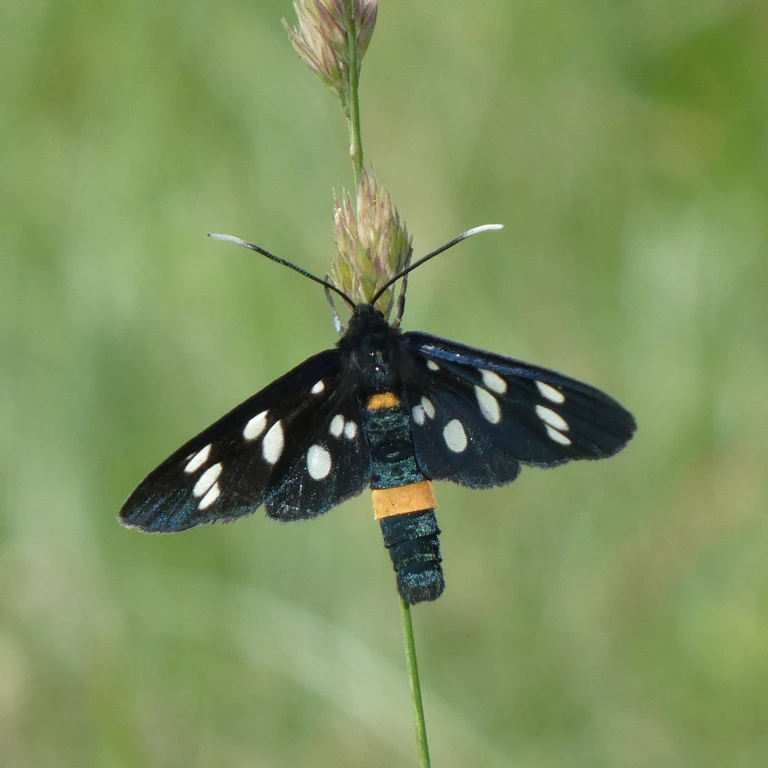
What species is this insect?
Amata phegea
